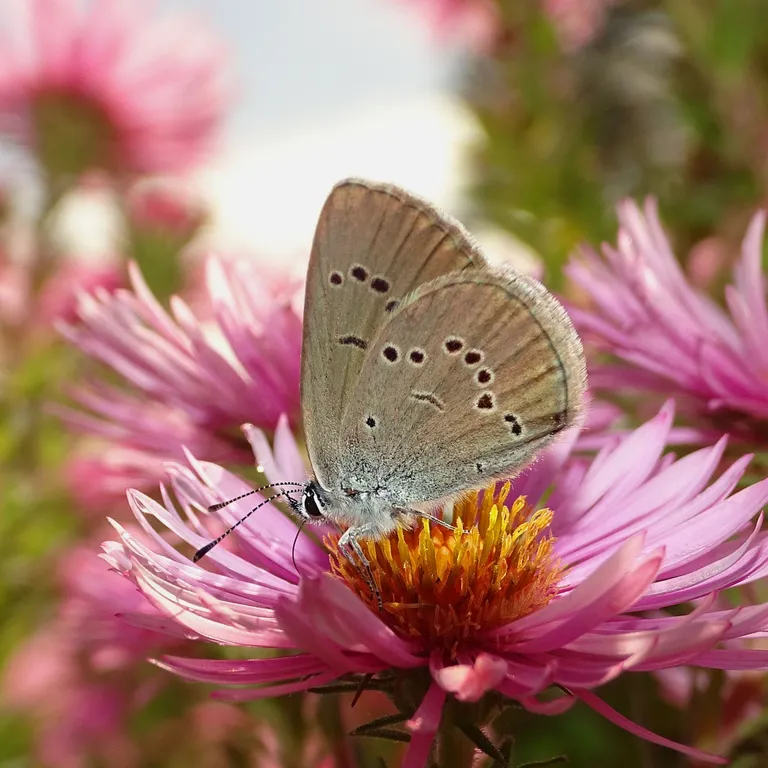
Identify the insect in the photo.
Cyaniris semiargus
